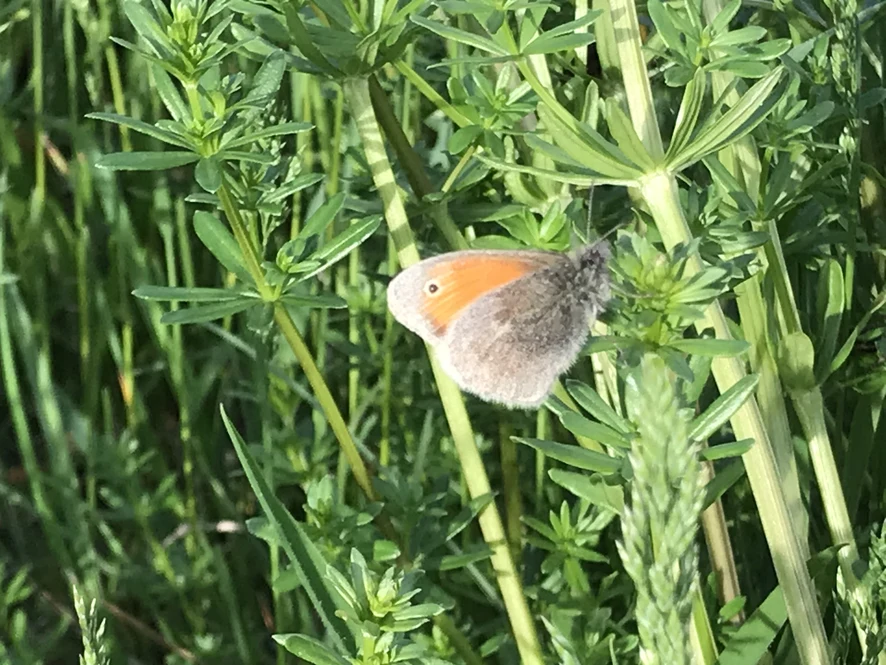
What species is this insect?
Coenonympha pamphilus
